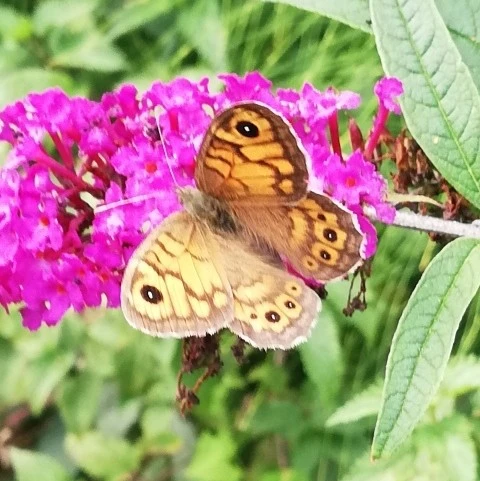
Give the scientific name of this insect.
Lasiommata megera (also Pararge megera)
